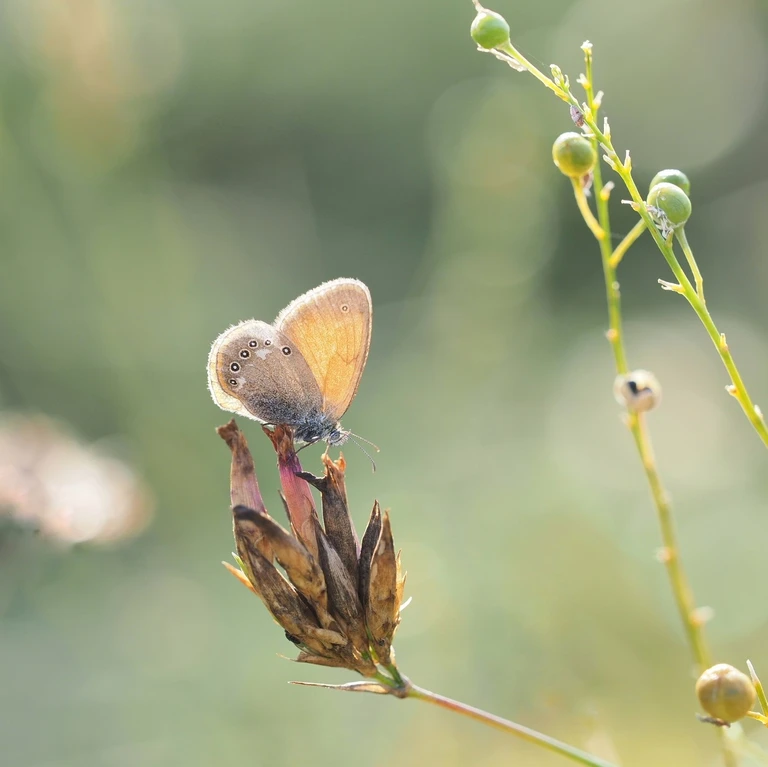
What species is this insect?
Coenonympha glycerion (also Coenonympha iphis)
